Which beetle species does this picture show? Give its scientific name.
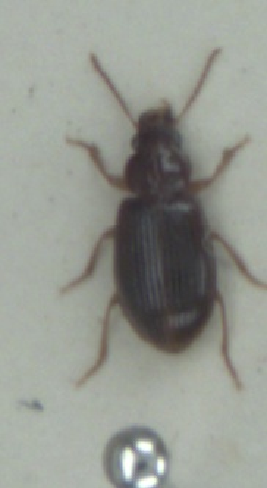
Bradycellus harpalinus
